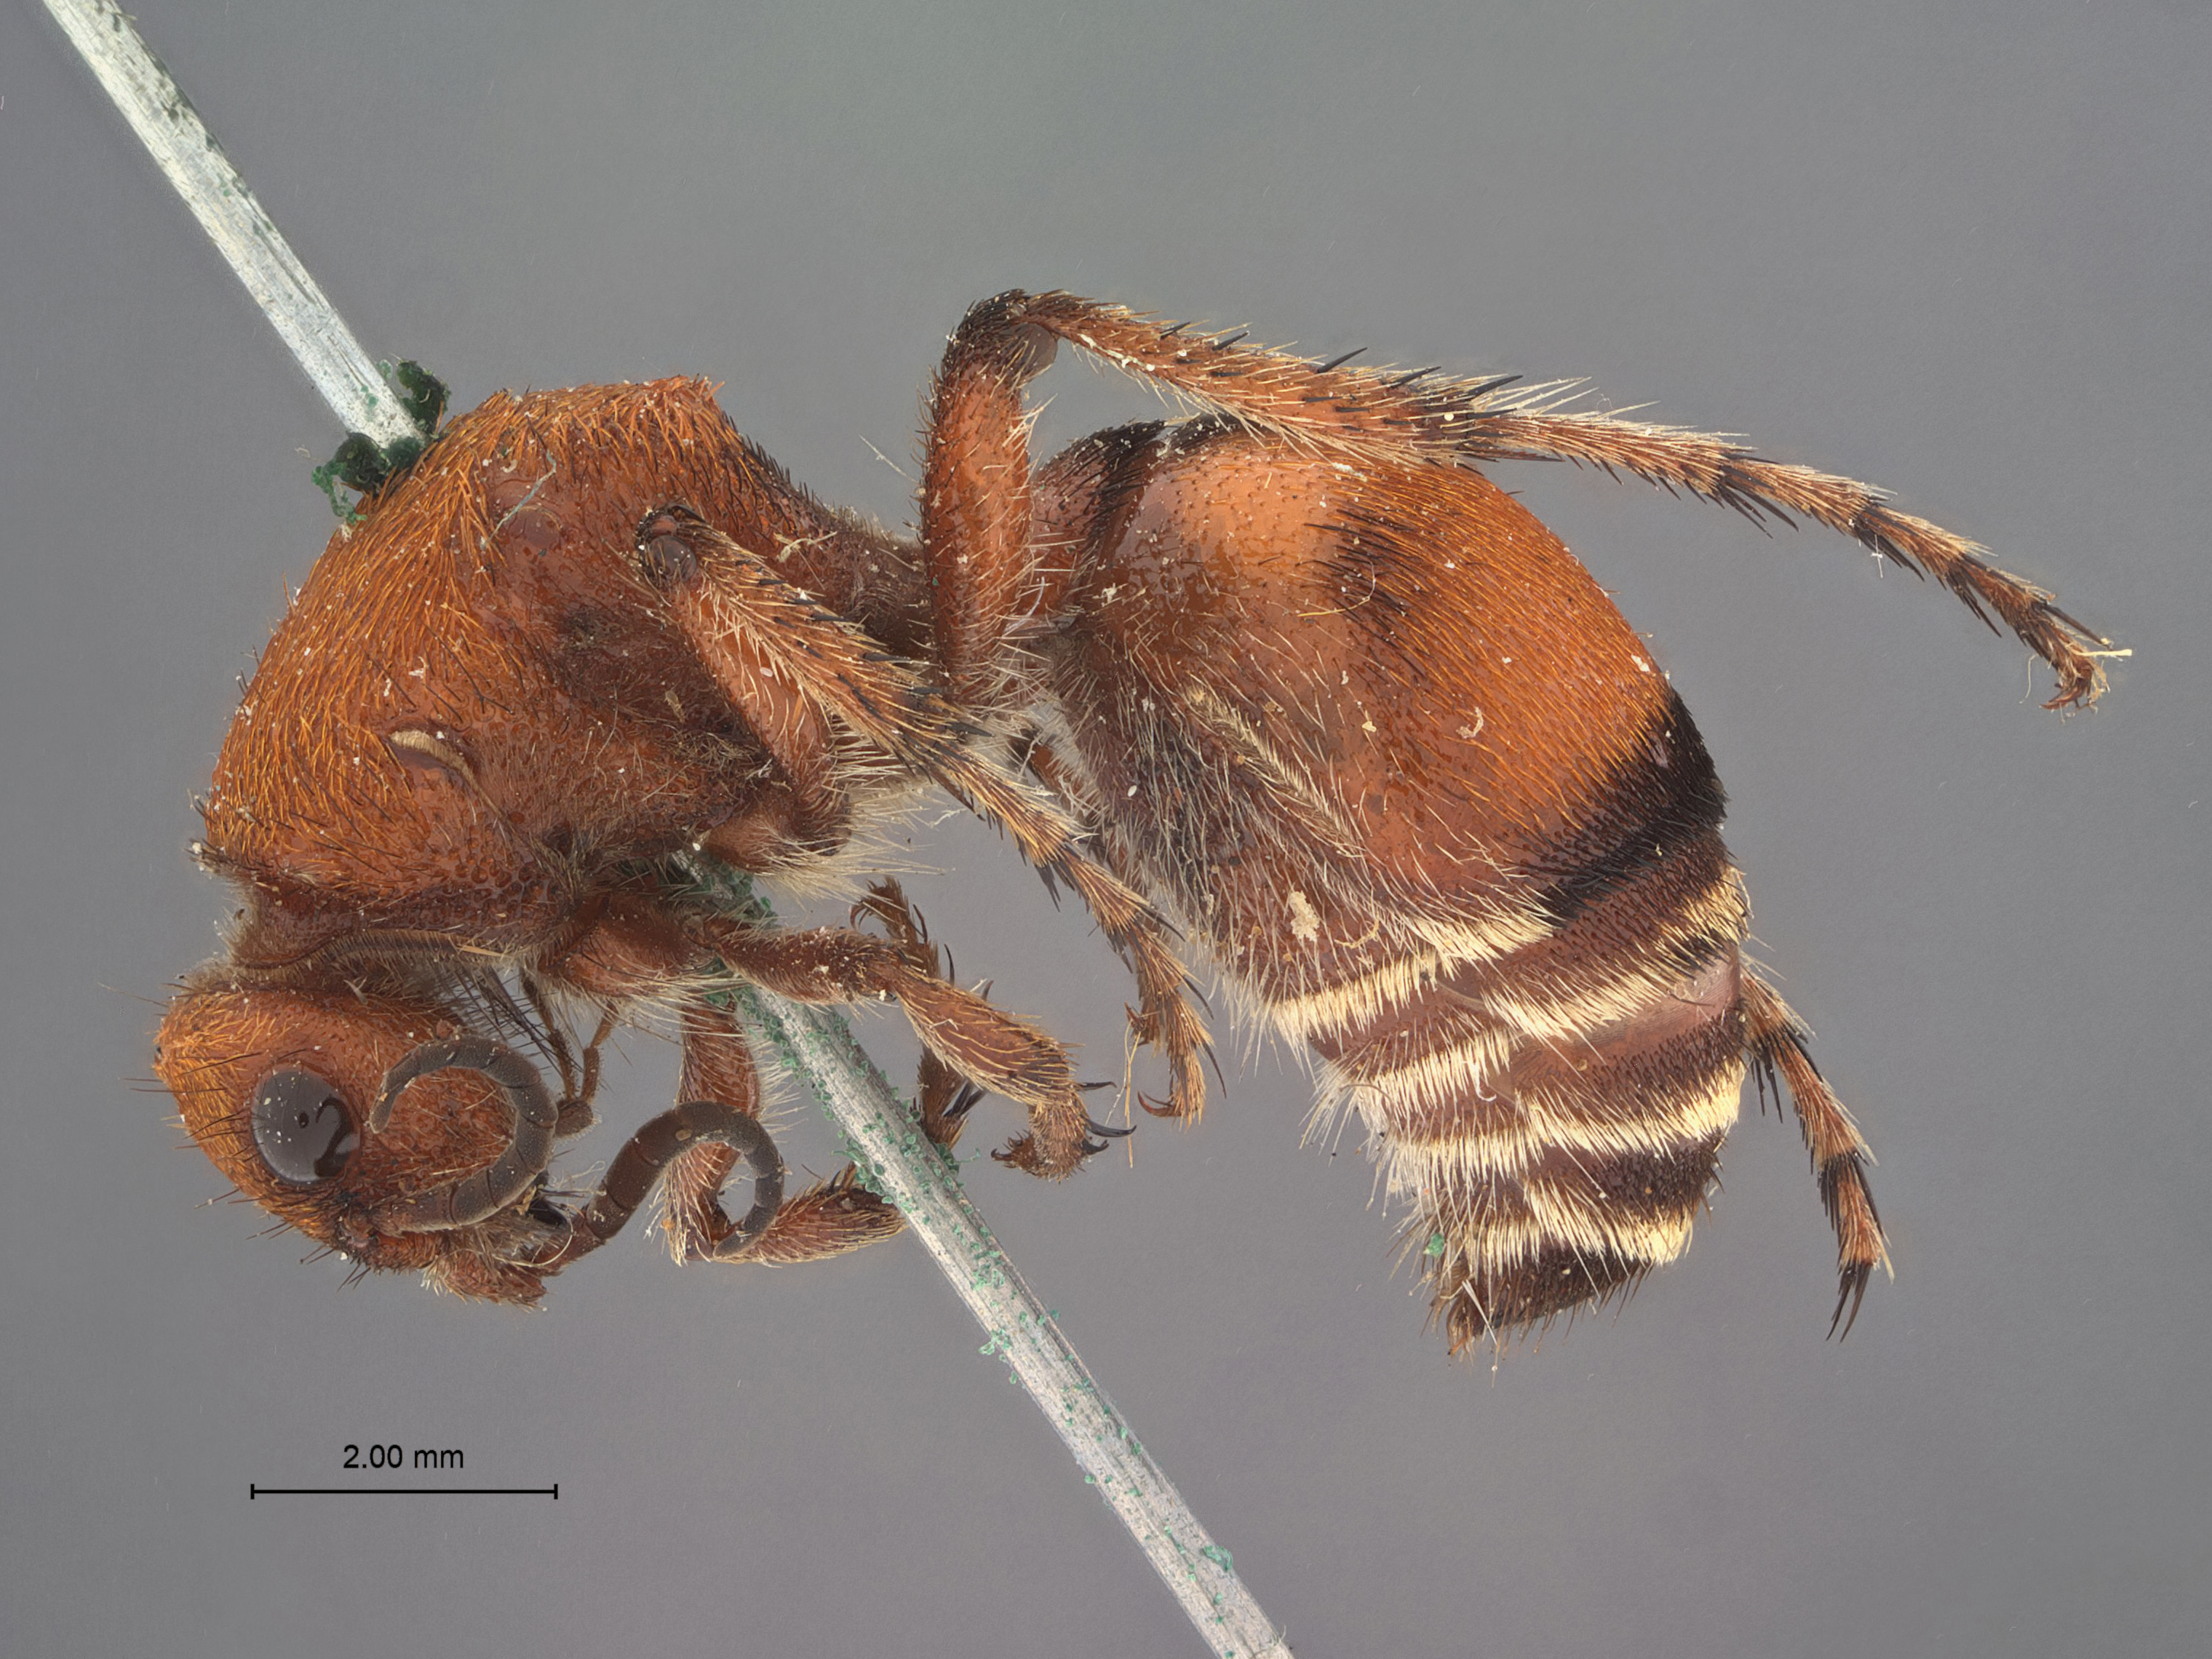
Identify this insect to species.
Dasymutilla ferrugata
